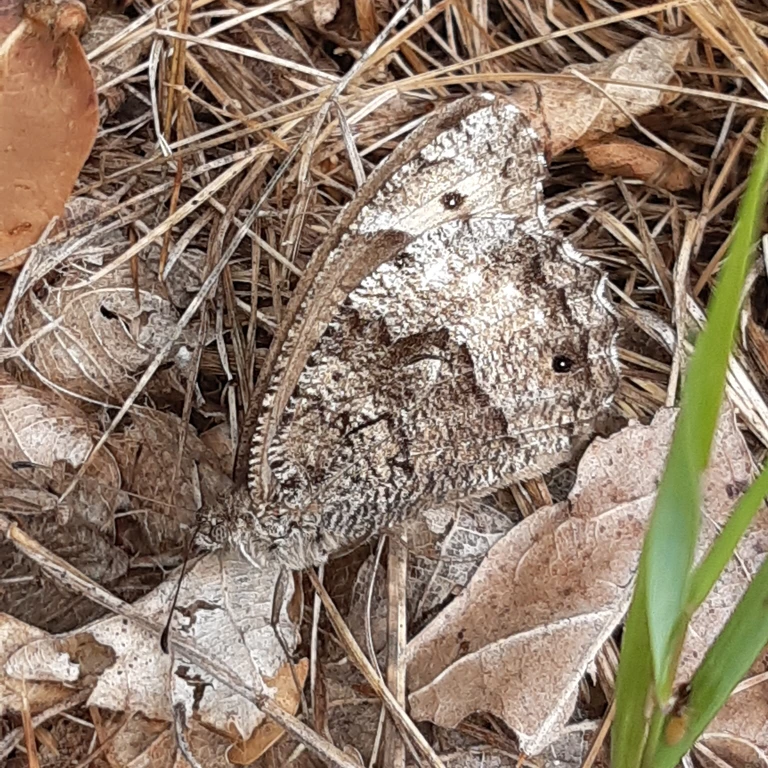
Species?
Hipparchia fagi
